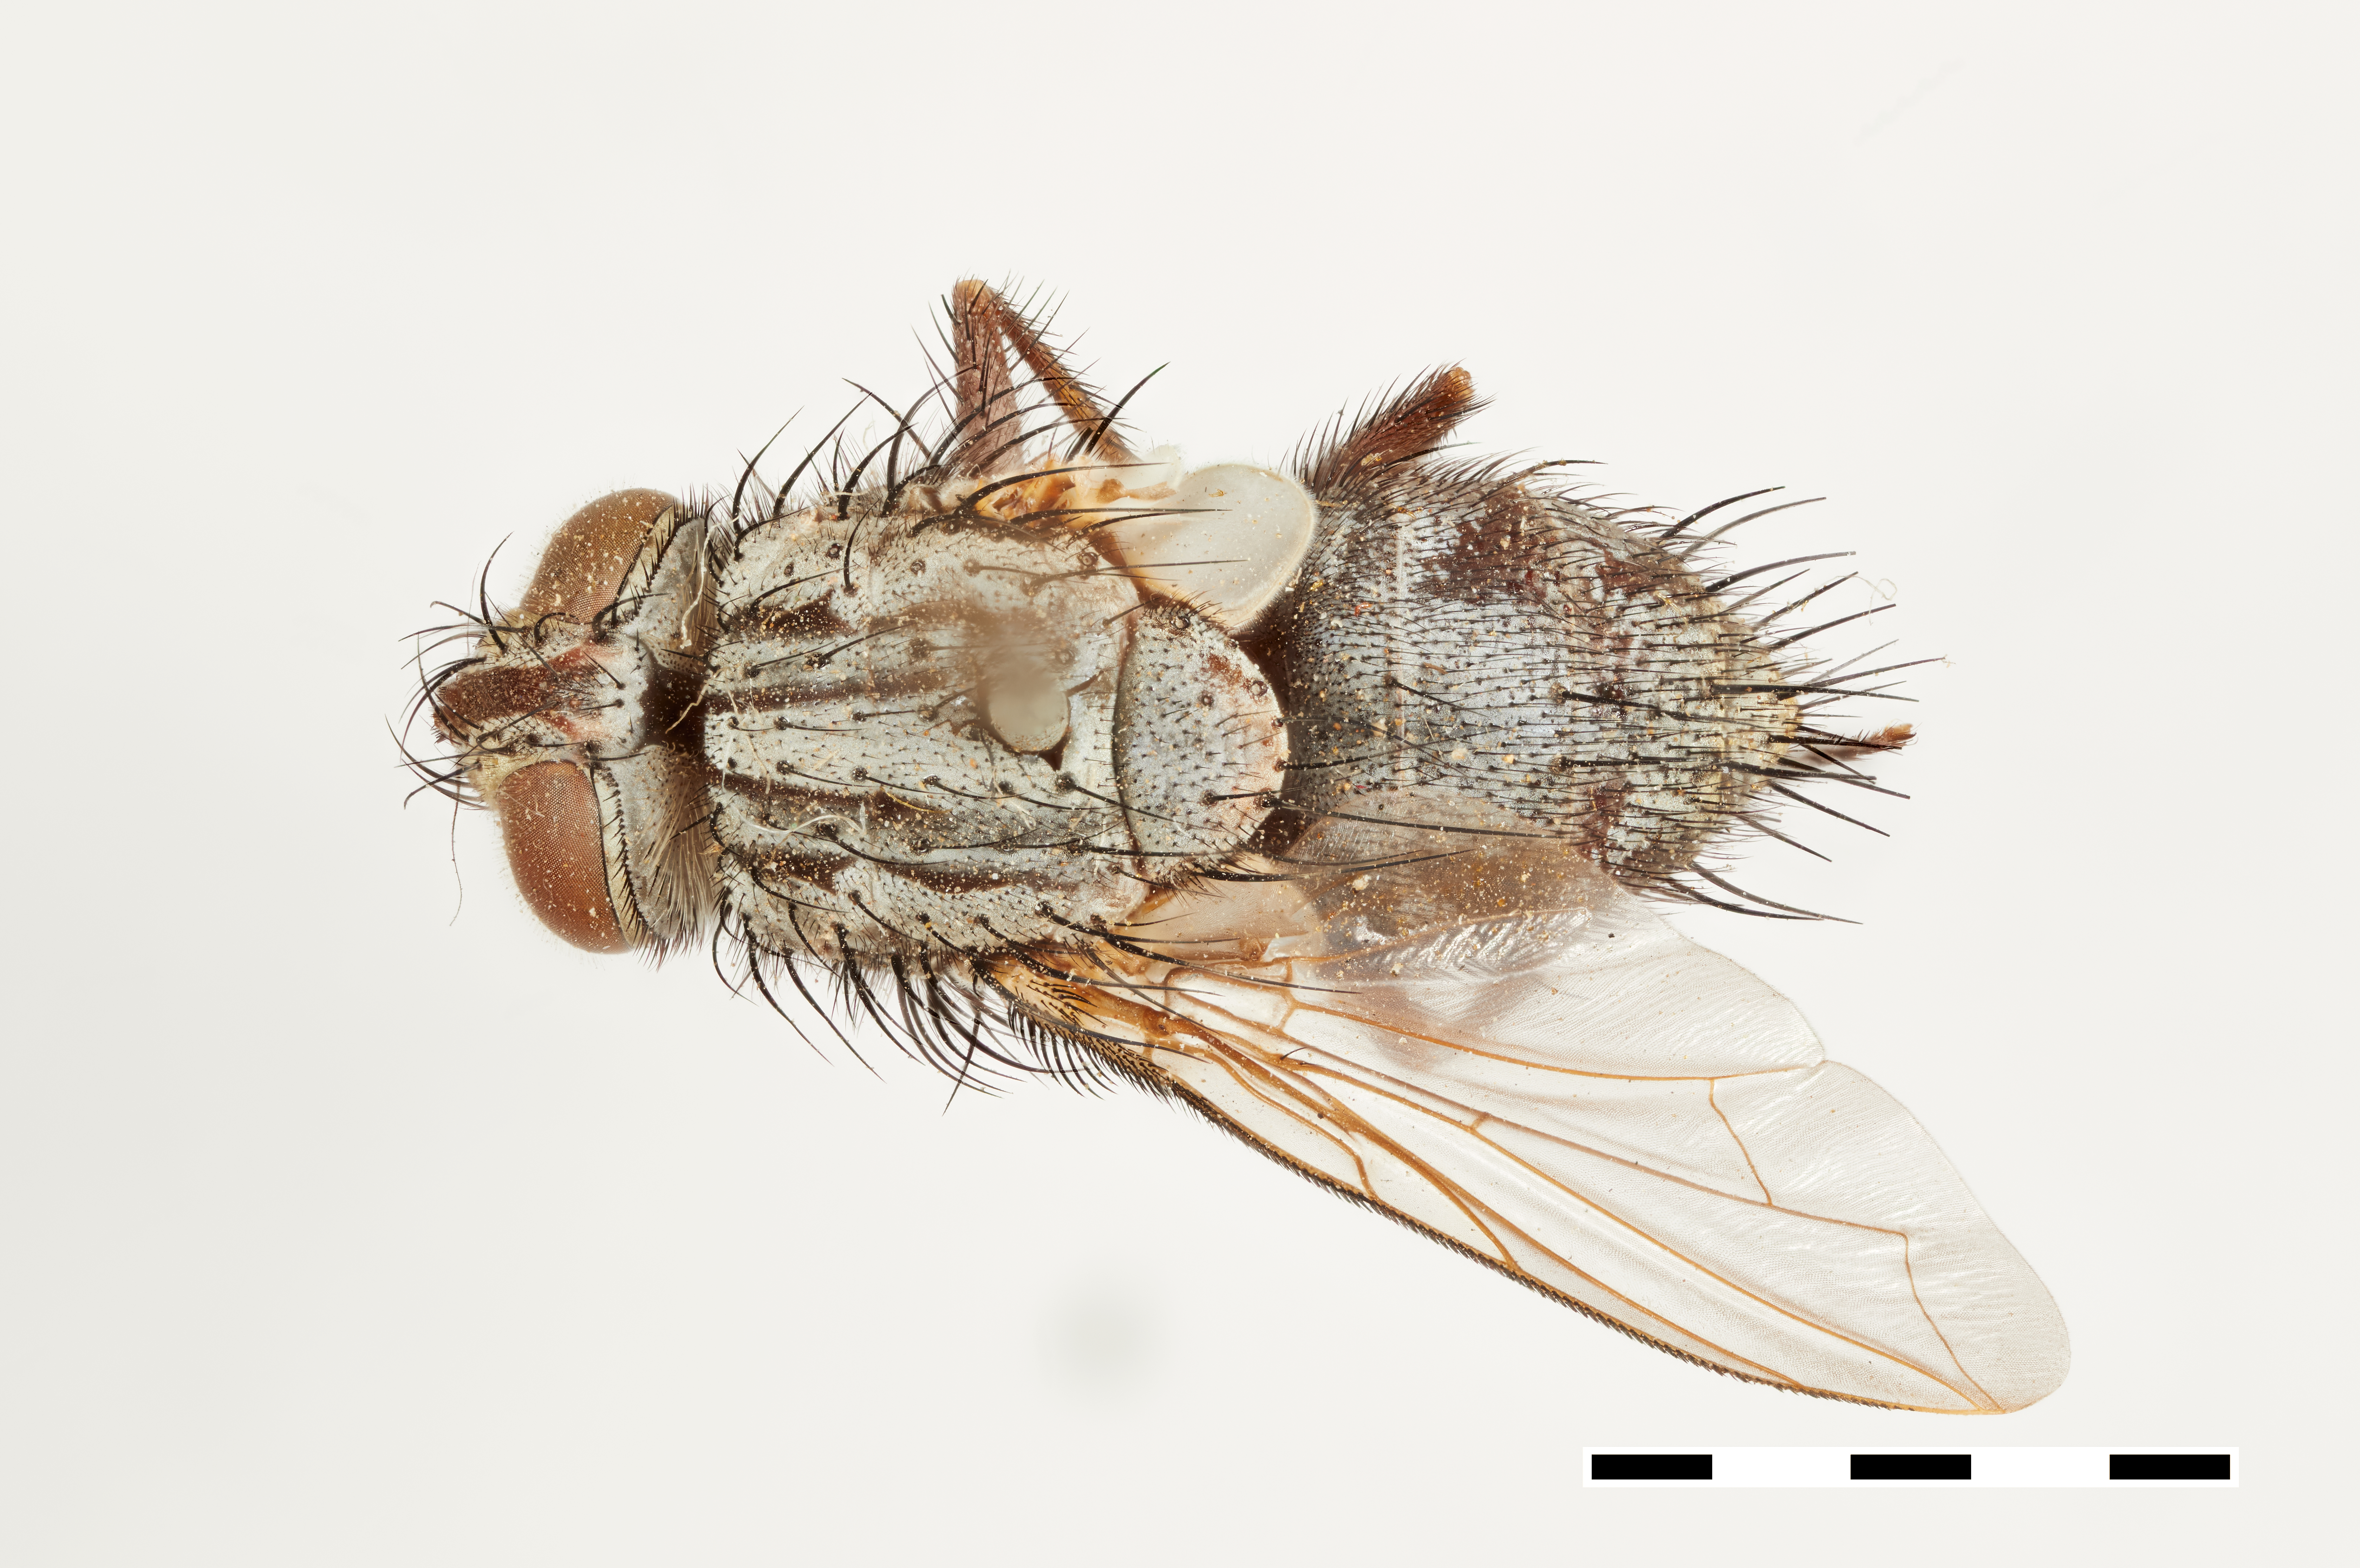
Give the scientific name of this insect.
Phorocera leucaniae
